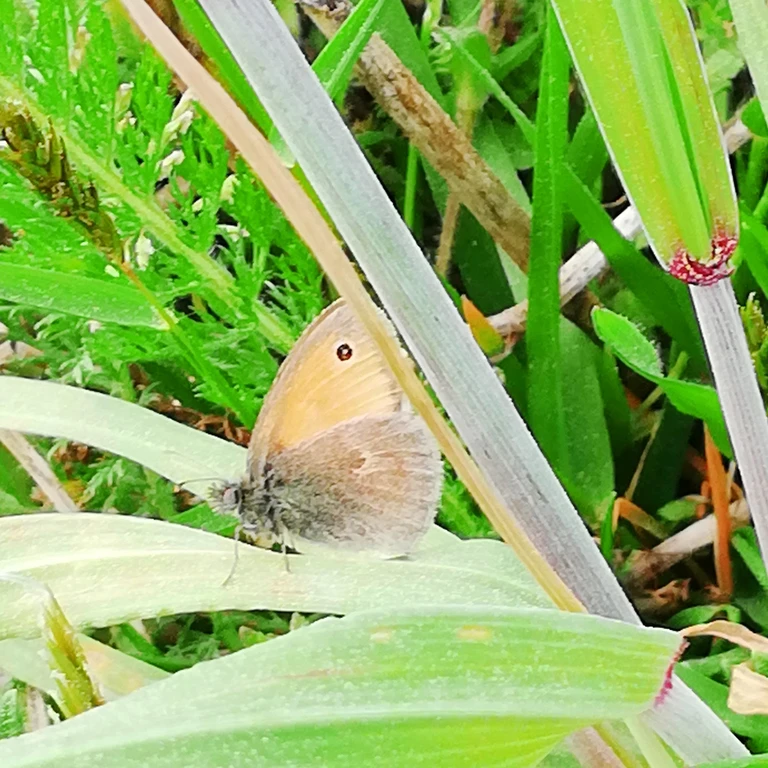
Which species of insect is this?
Coenonympha pamphilus
